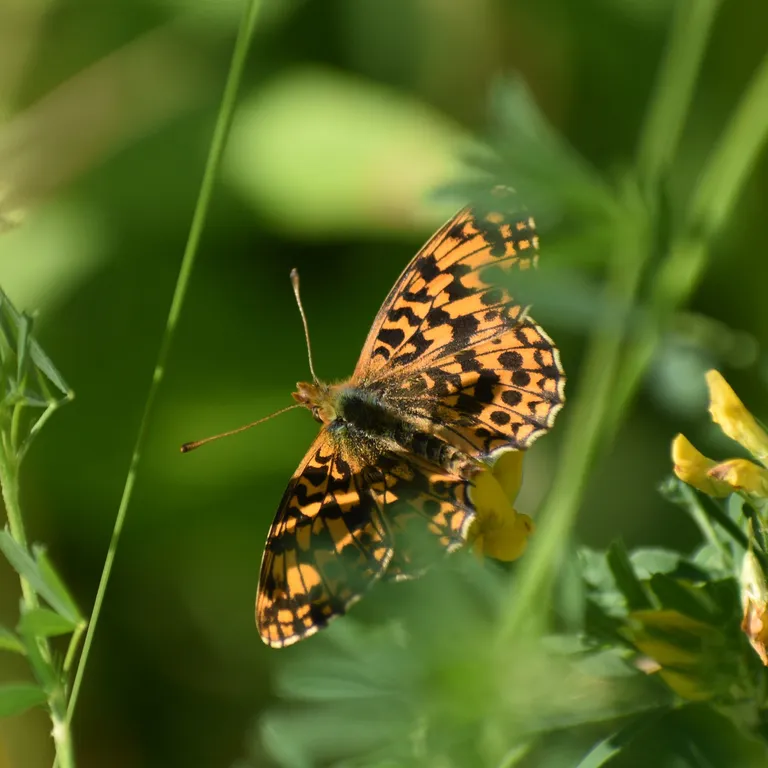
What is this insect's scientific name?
Boloria dia
